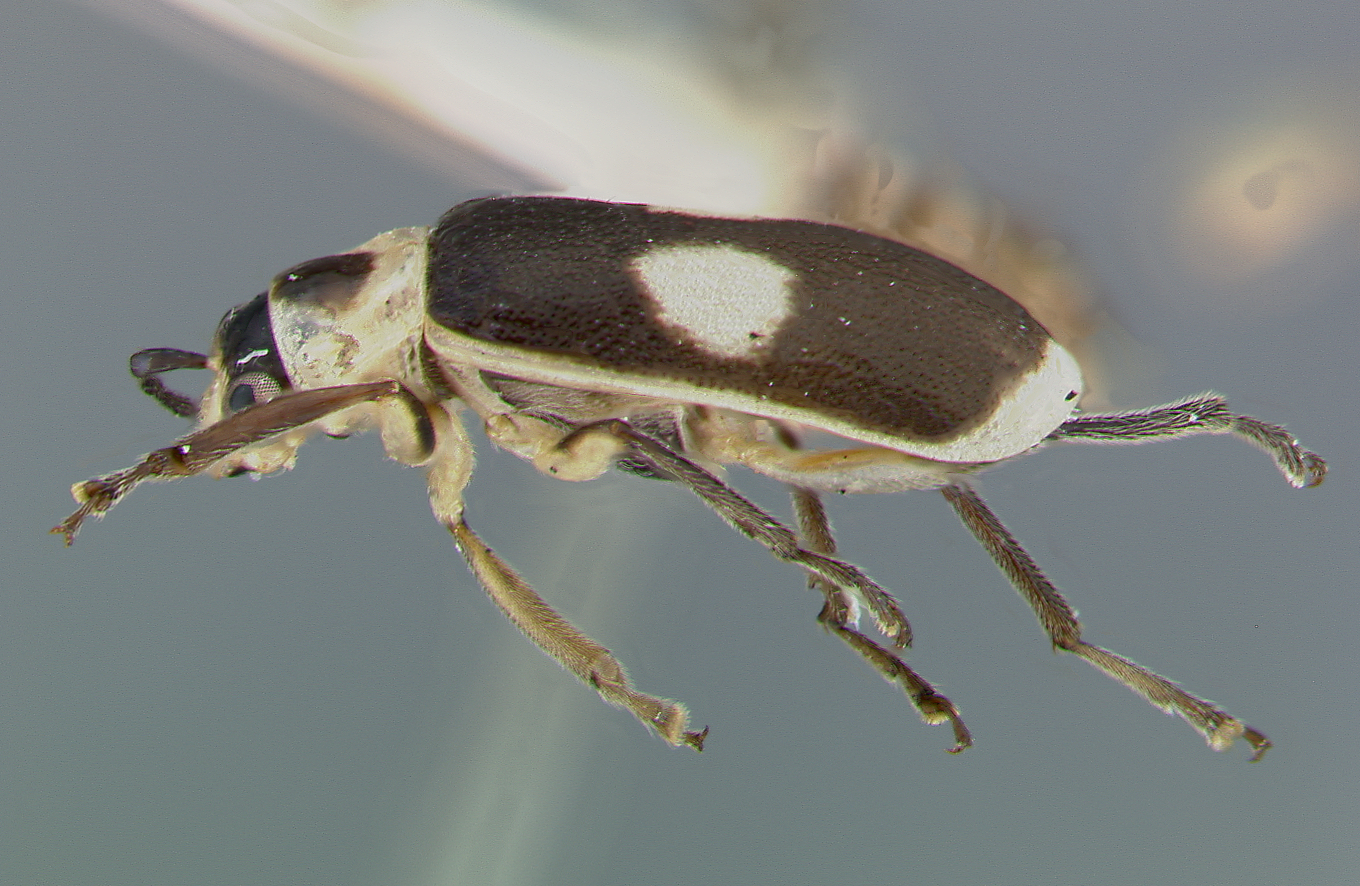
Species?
Iceloceras biplagiatum
